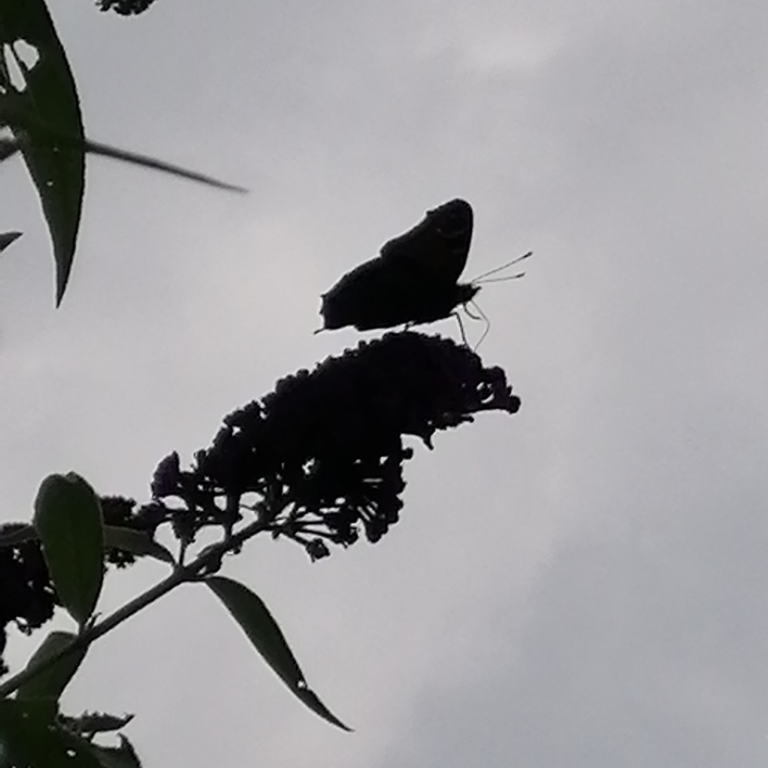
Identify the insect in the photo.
Aglais io
